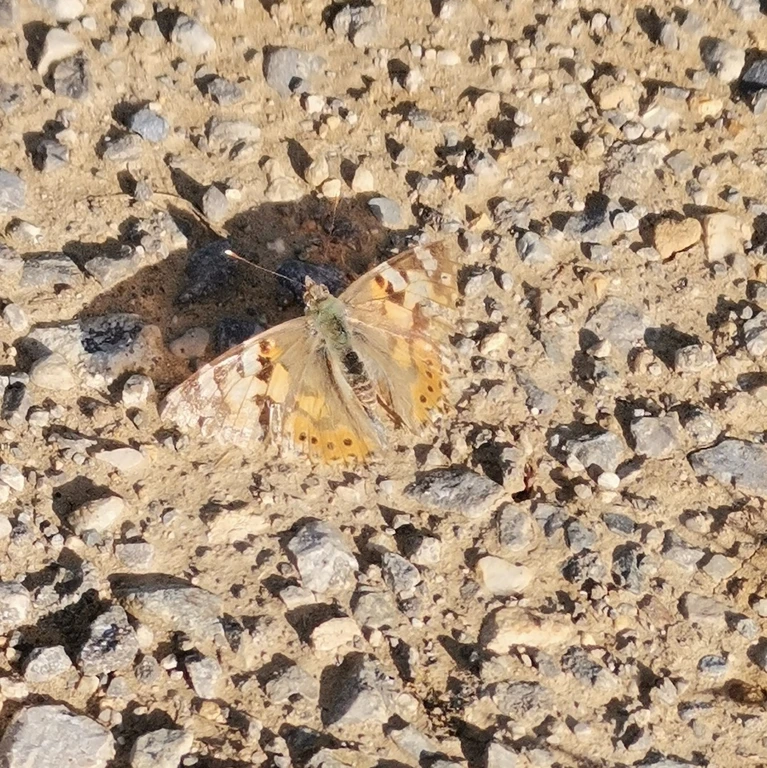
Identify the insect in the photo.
Vanessa cardui
